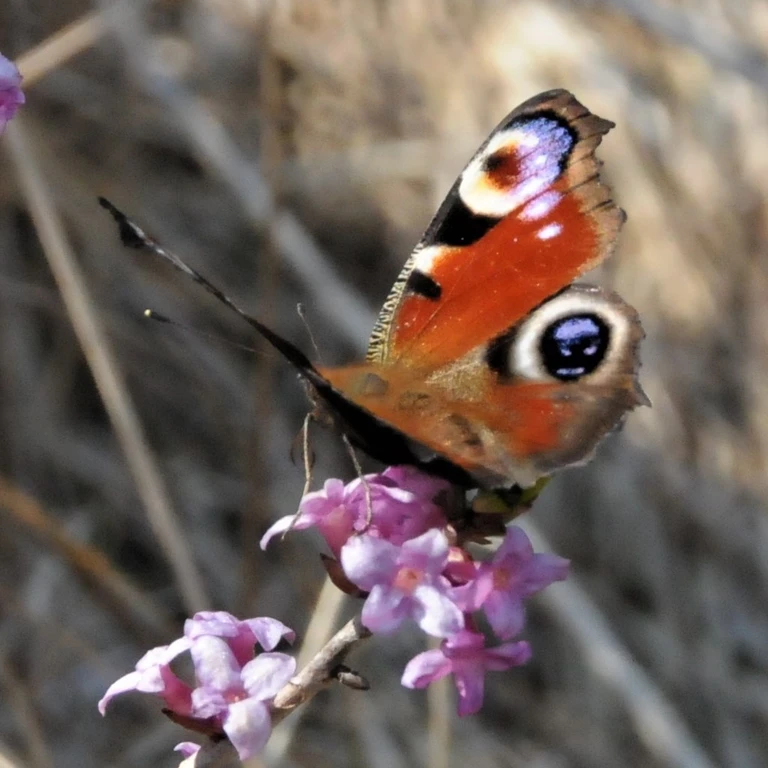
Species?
Aglais io
